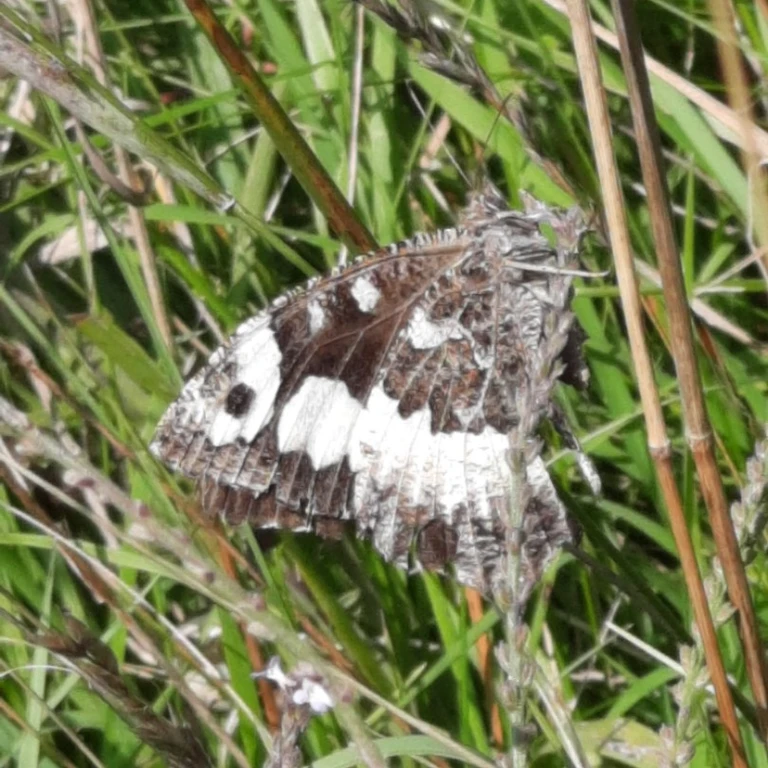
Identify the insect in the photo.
Brintesia circe
